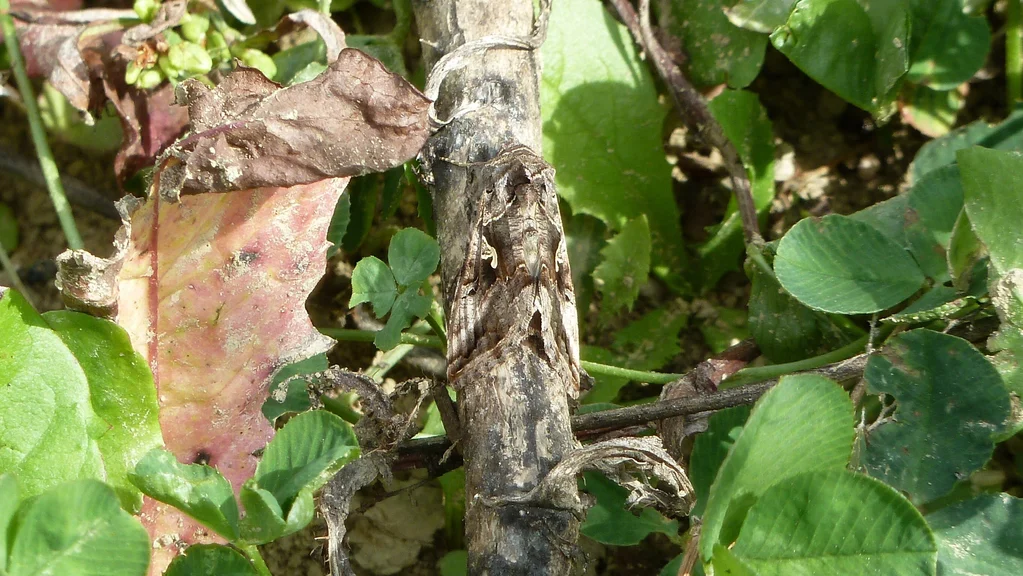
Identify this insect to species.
Autographa gamma
